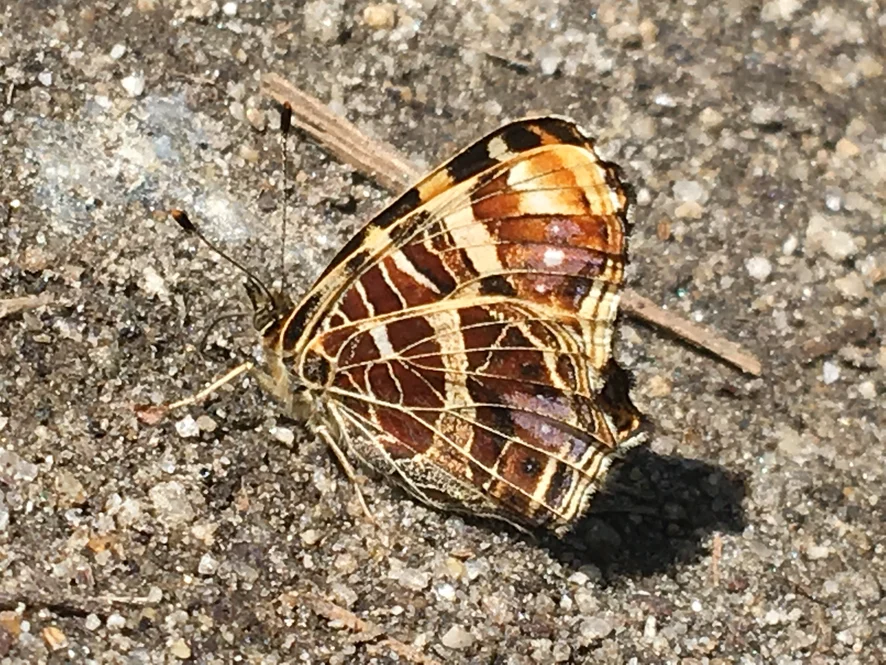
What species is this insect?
Araschnia levana
